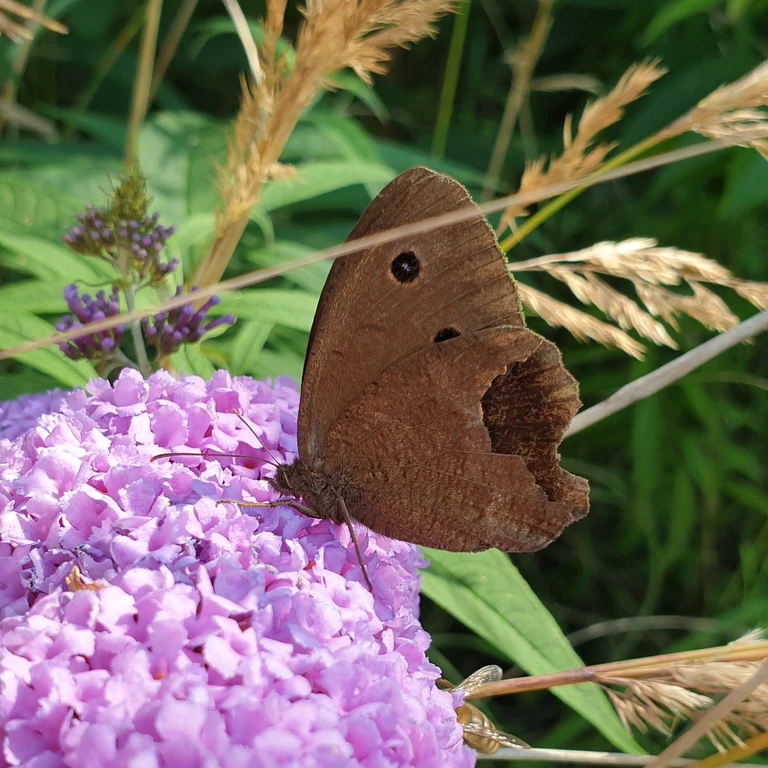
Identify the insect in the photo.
Minois dryas
